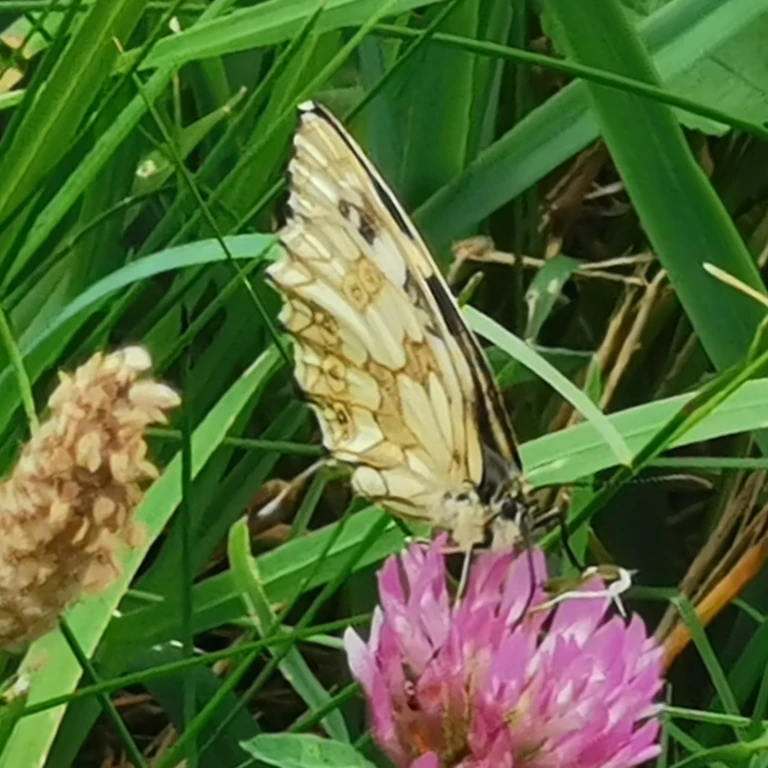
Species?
Melanargia galathea
